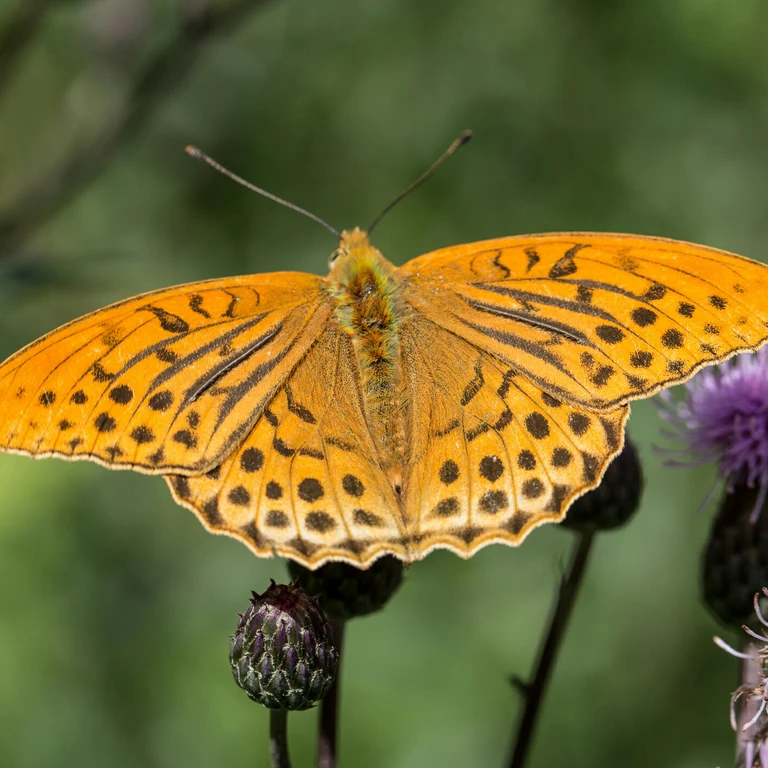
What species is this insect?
Argynnis paphia
